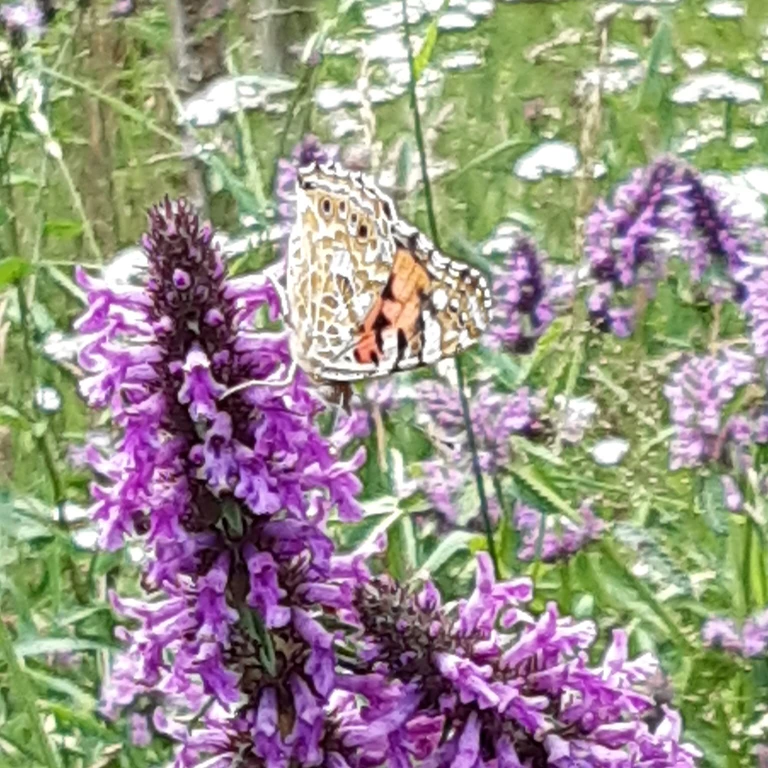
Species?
Vanessa cardui
